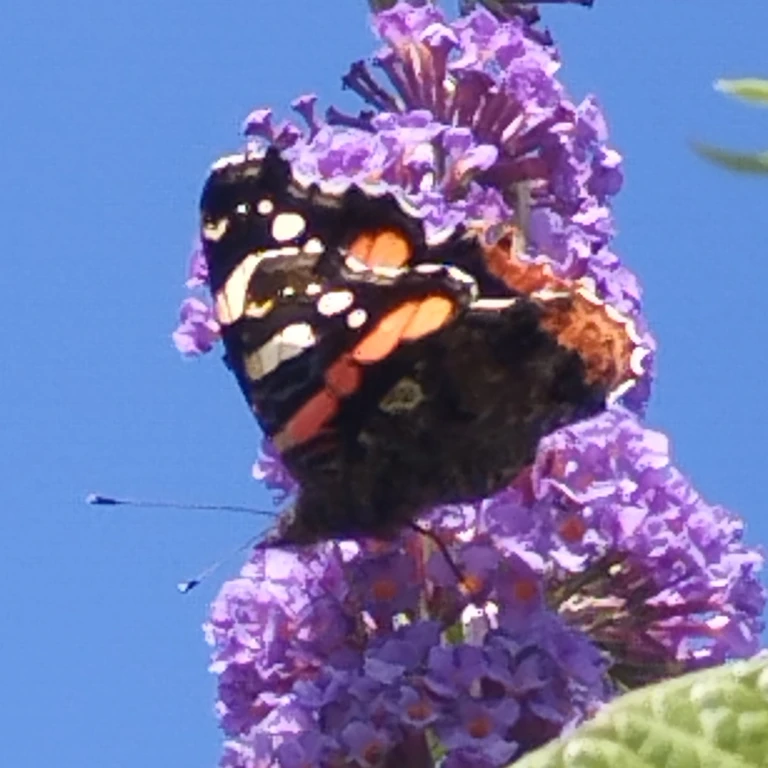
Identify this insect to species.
Vanessa atalanta
